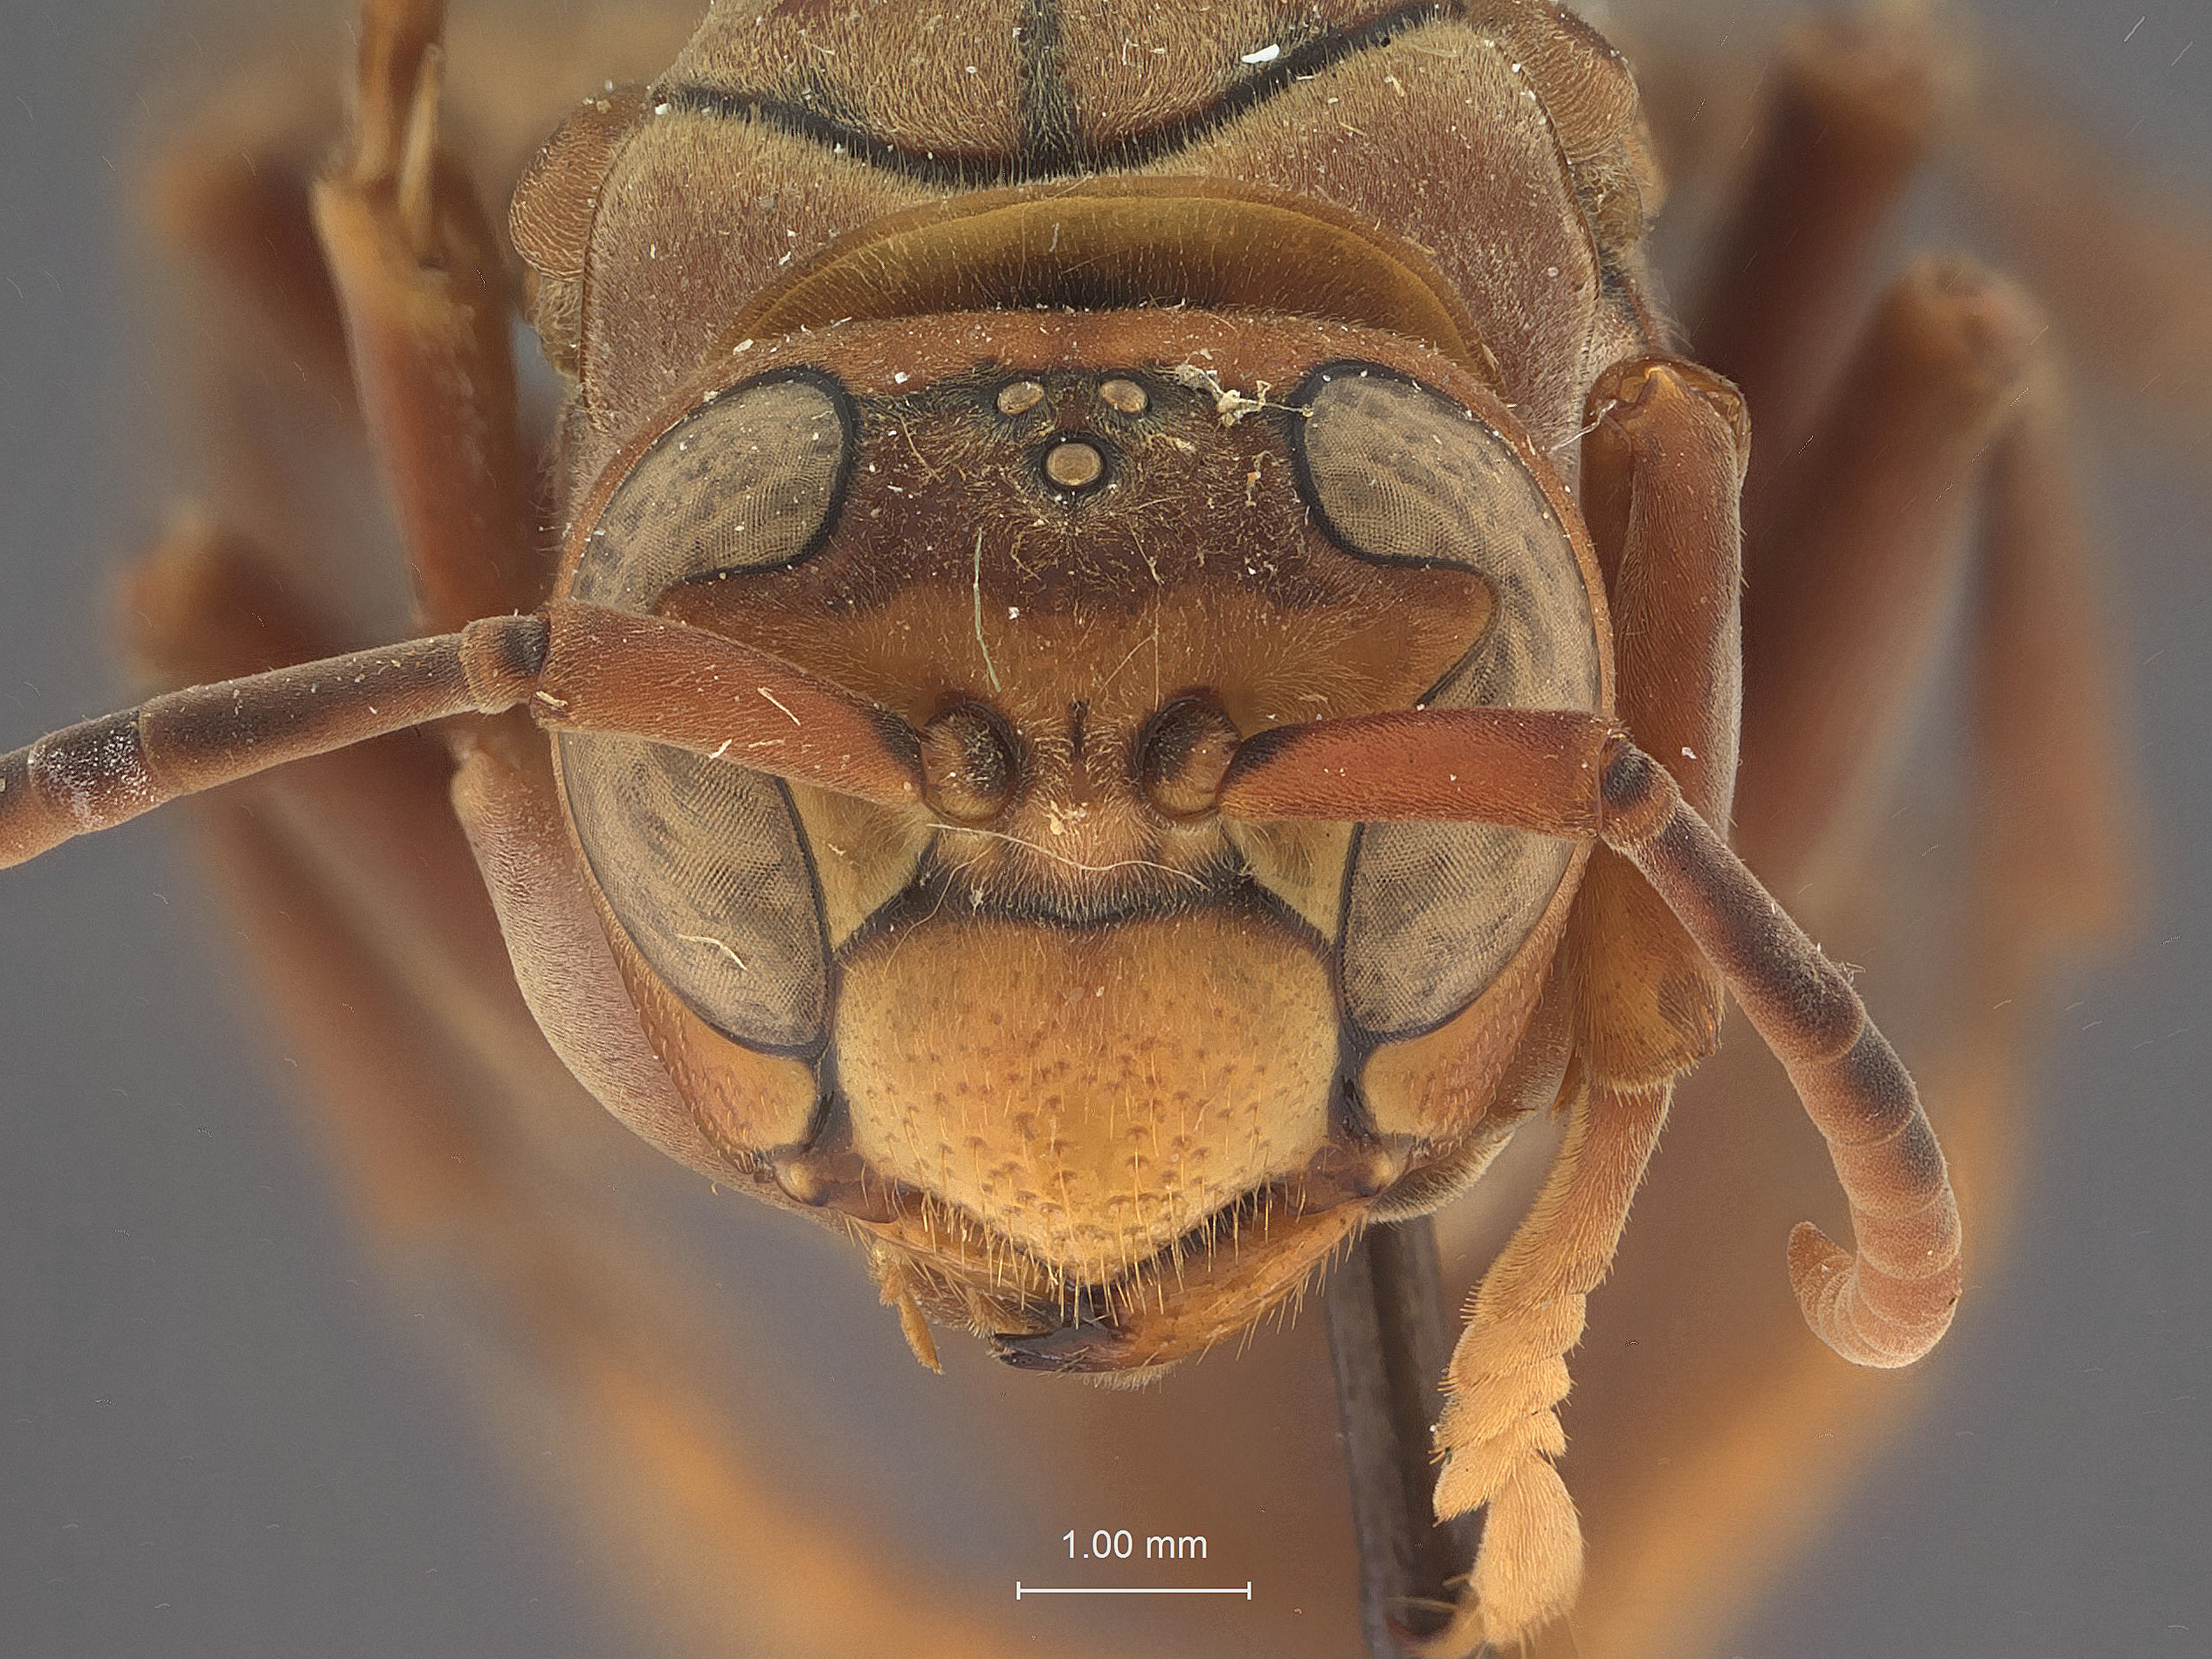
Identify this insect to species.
Polistes rothneyi
